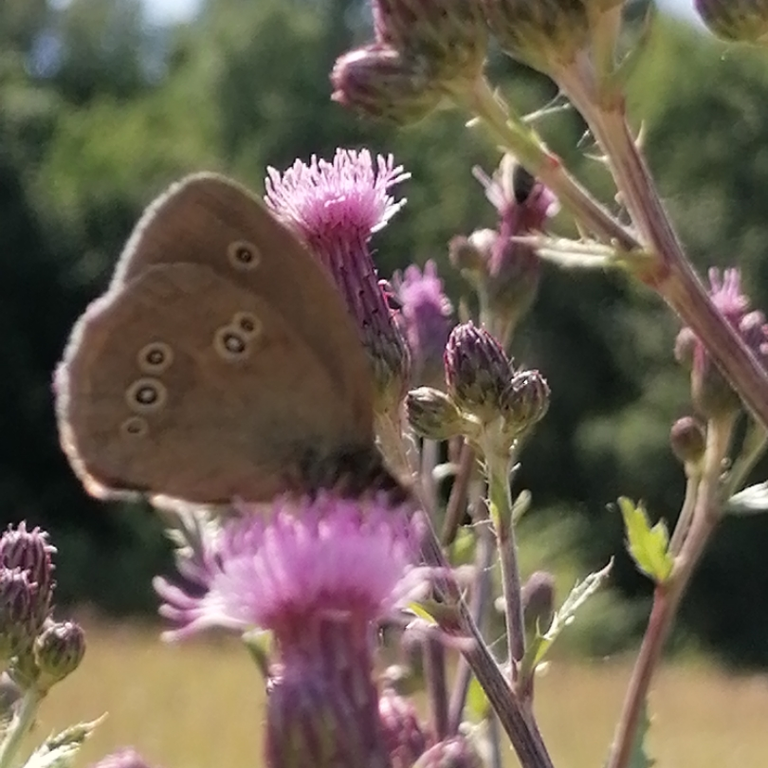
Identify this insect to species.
Aphantopus hyperantus
